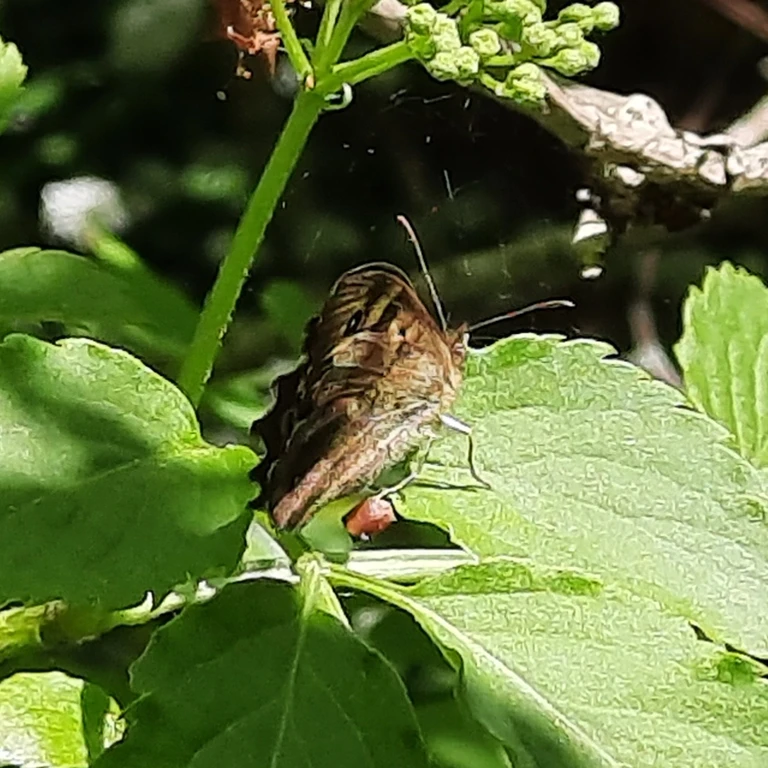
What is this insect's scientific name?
Pararge aegeria
